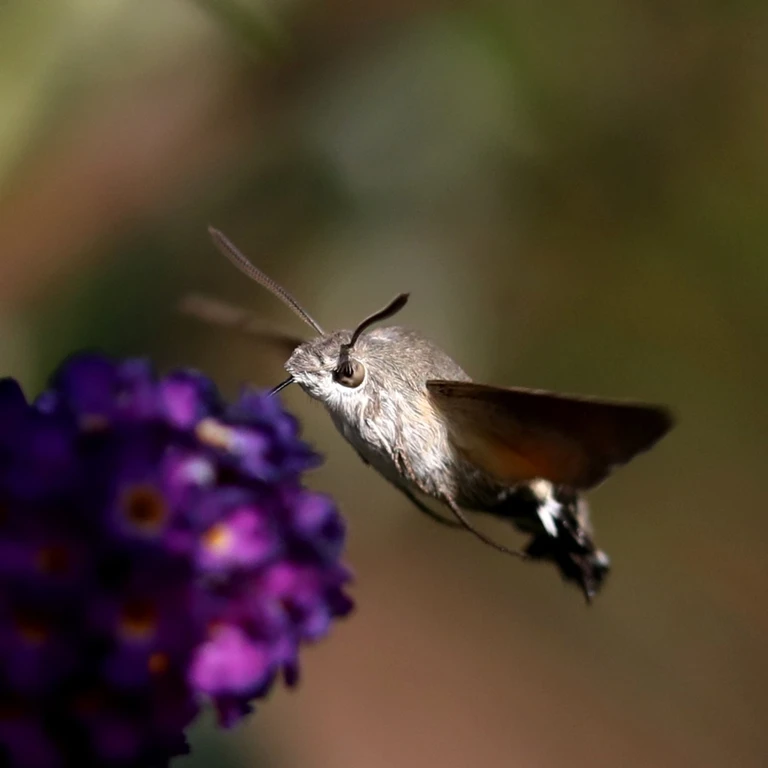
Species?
Macroglossum stellatarum
